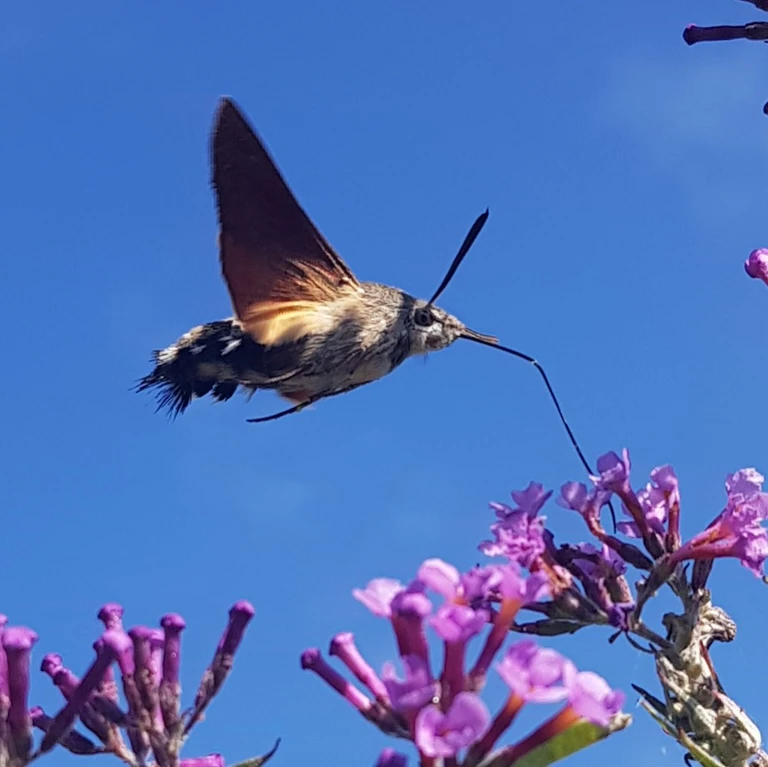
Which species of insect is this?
Macroglossum stellatarum
